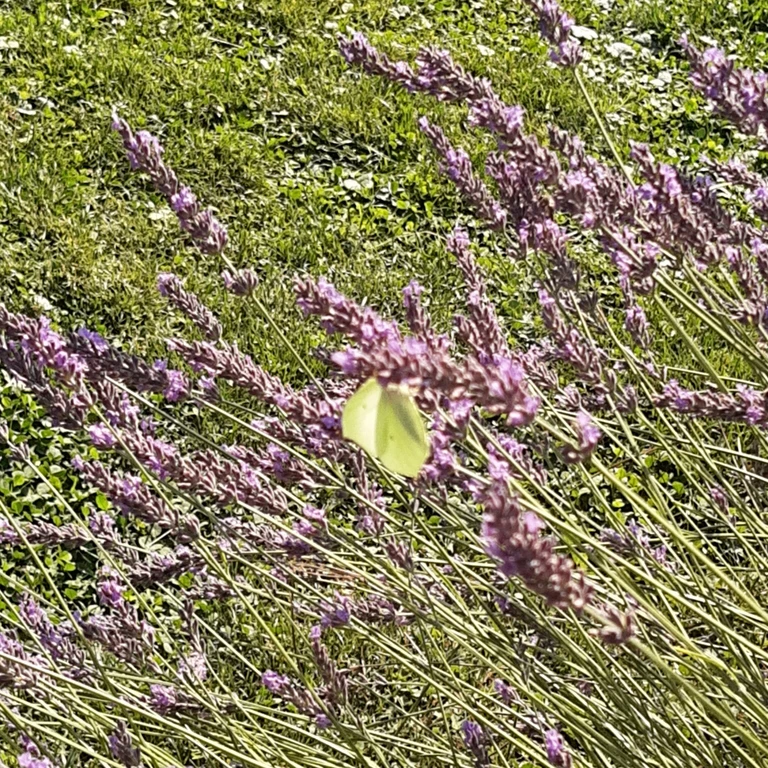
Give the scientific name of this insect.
Gonepteryx rhamni
